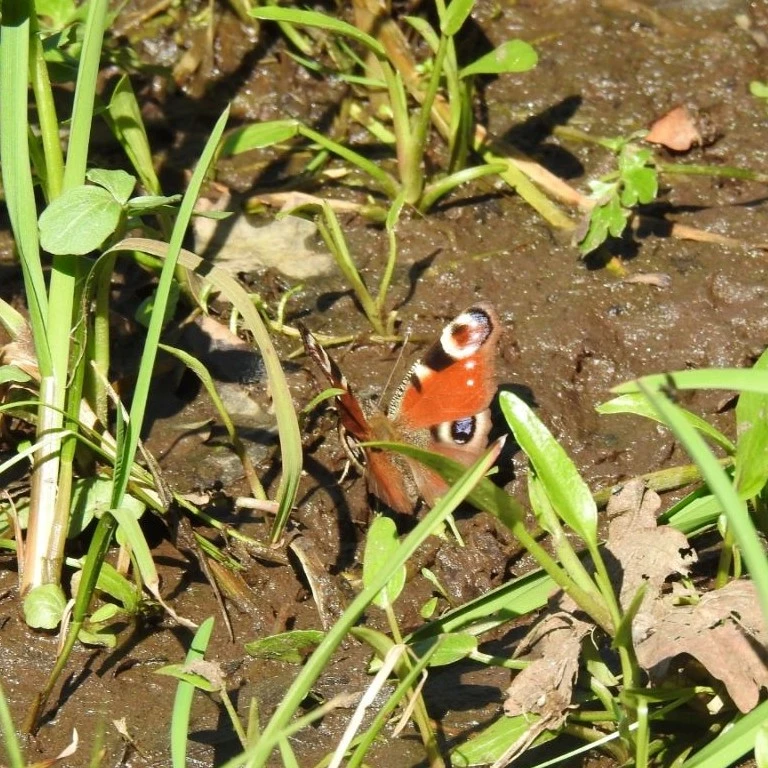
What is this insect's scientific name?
Aglais io
